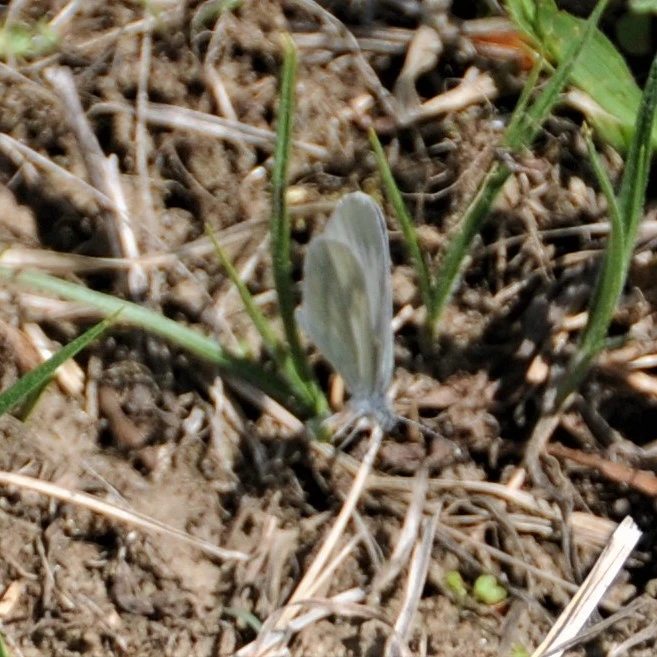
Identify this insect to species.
Leptidea sinapis/juvernica
